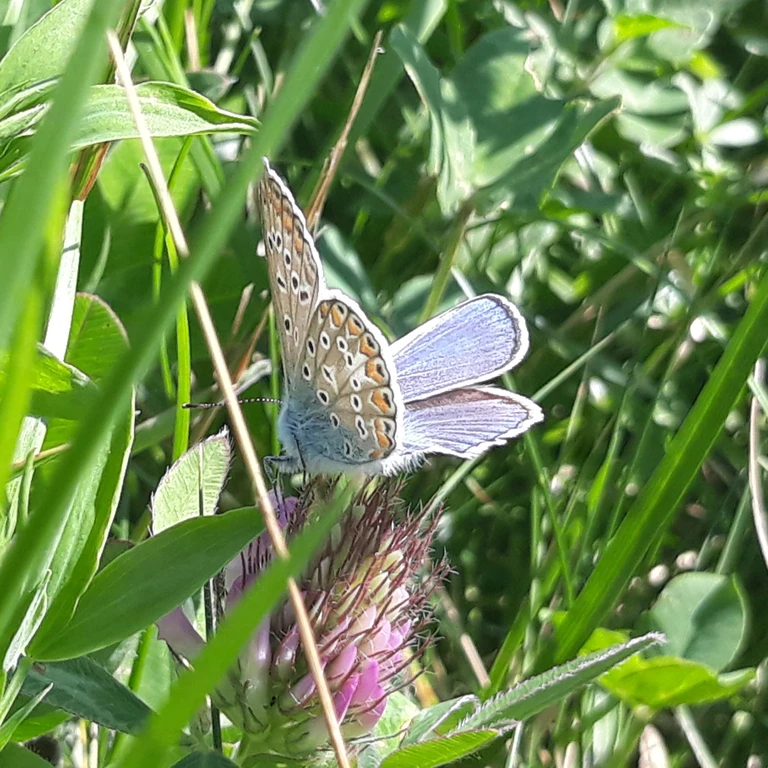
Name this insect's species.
Polyommatus icarus
